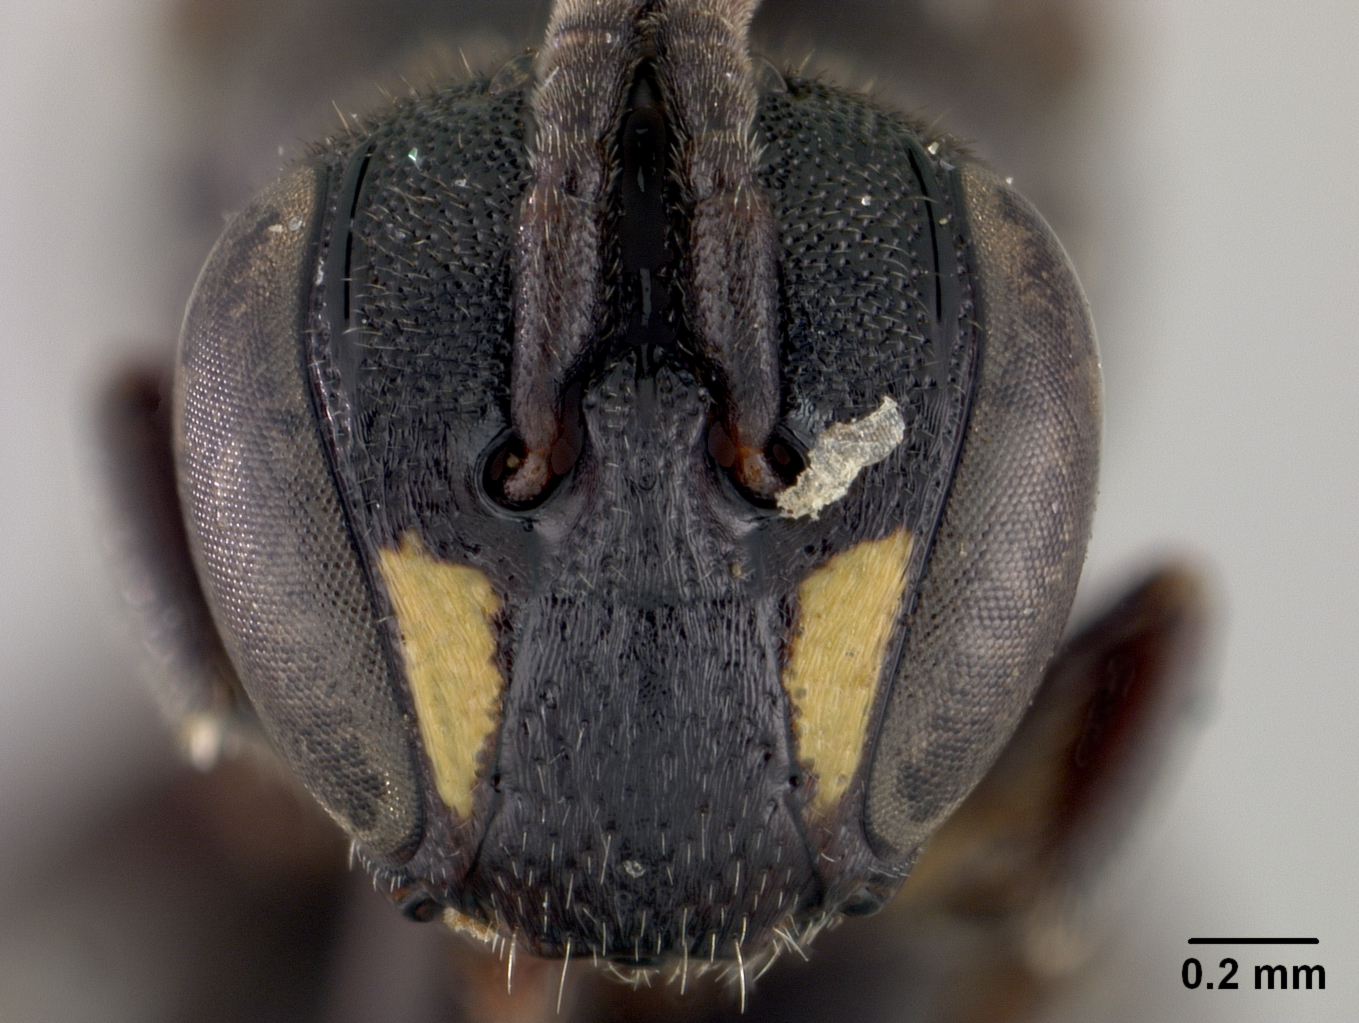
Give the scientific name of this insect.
Hylaeus brevicuneatus
